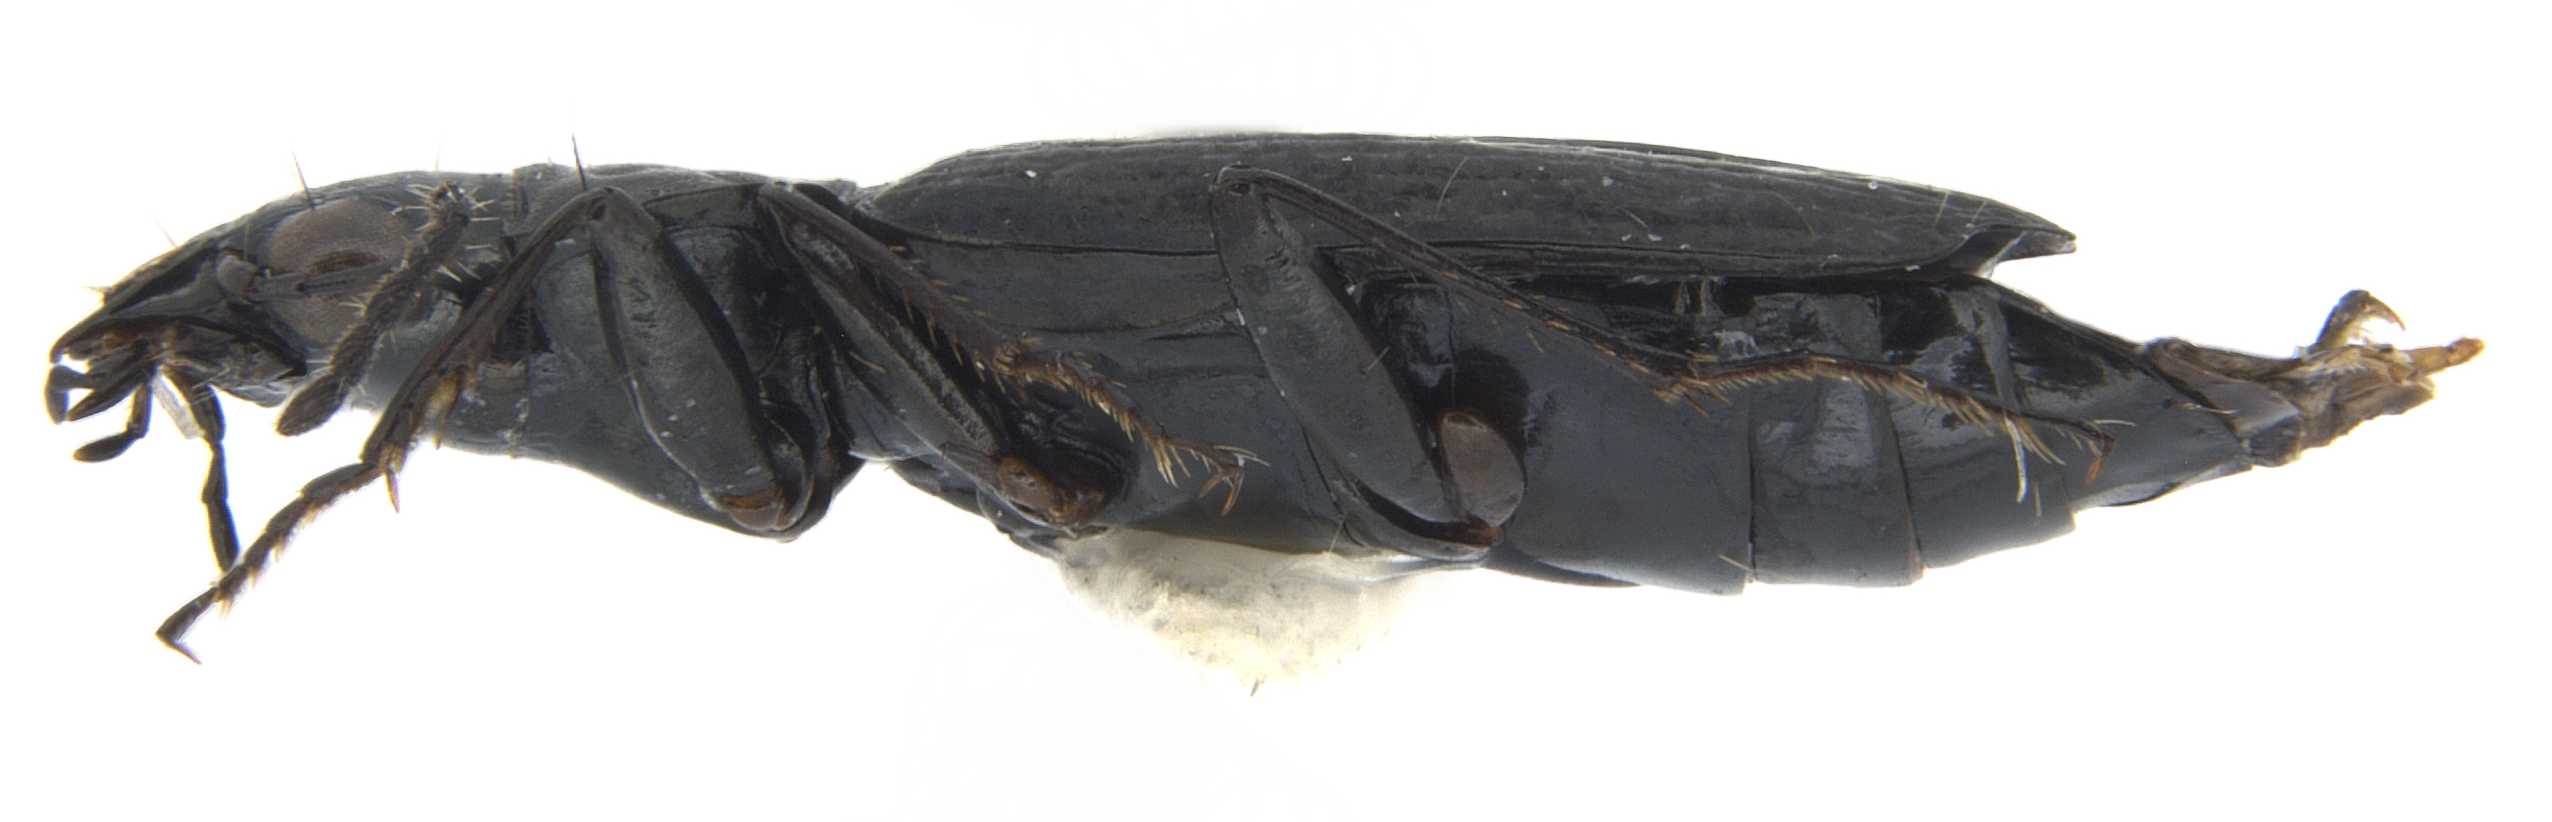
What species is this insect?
Sericoda bembidioides
